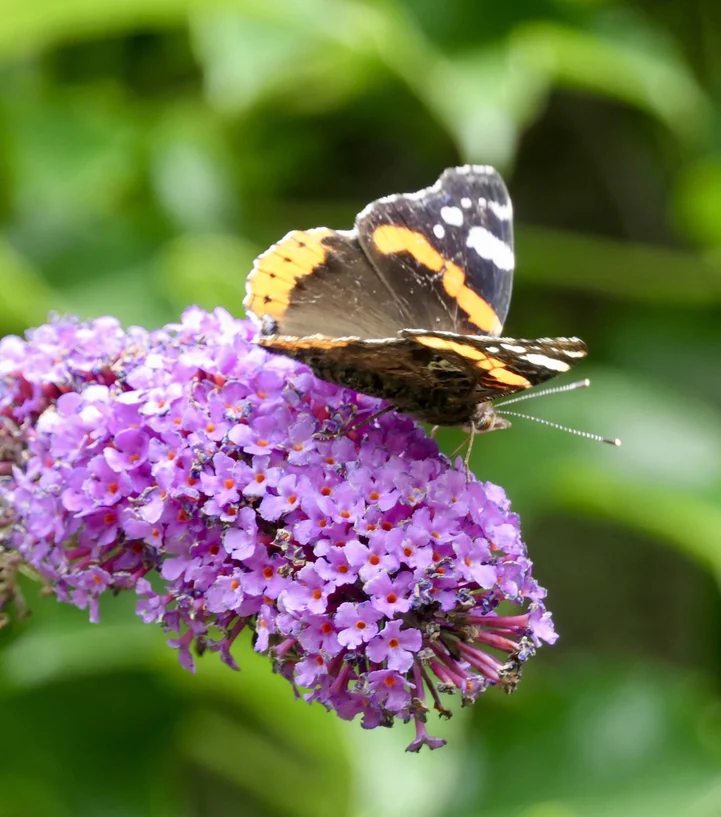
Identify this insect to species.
Vanessa atalanta
